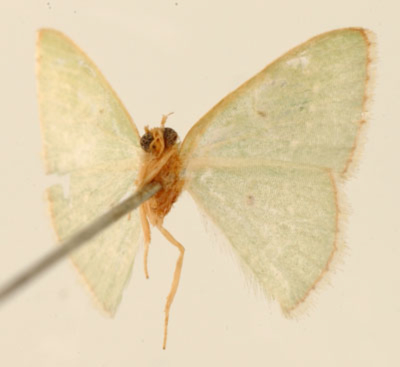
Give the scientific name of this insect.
Synchlora nortia
